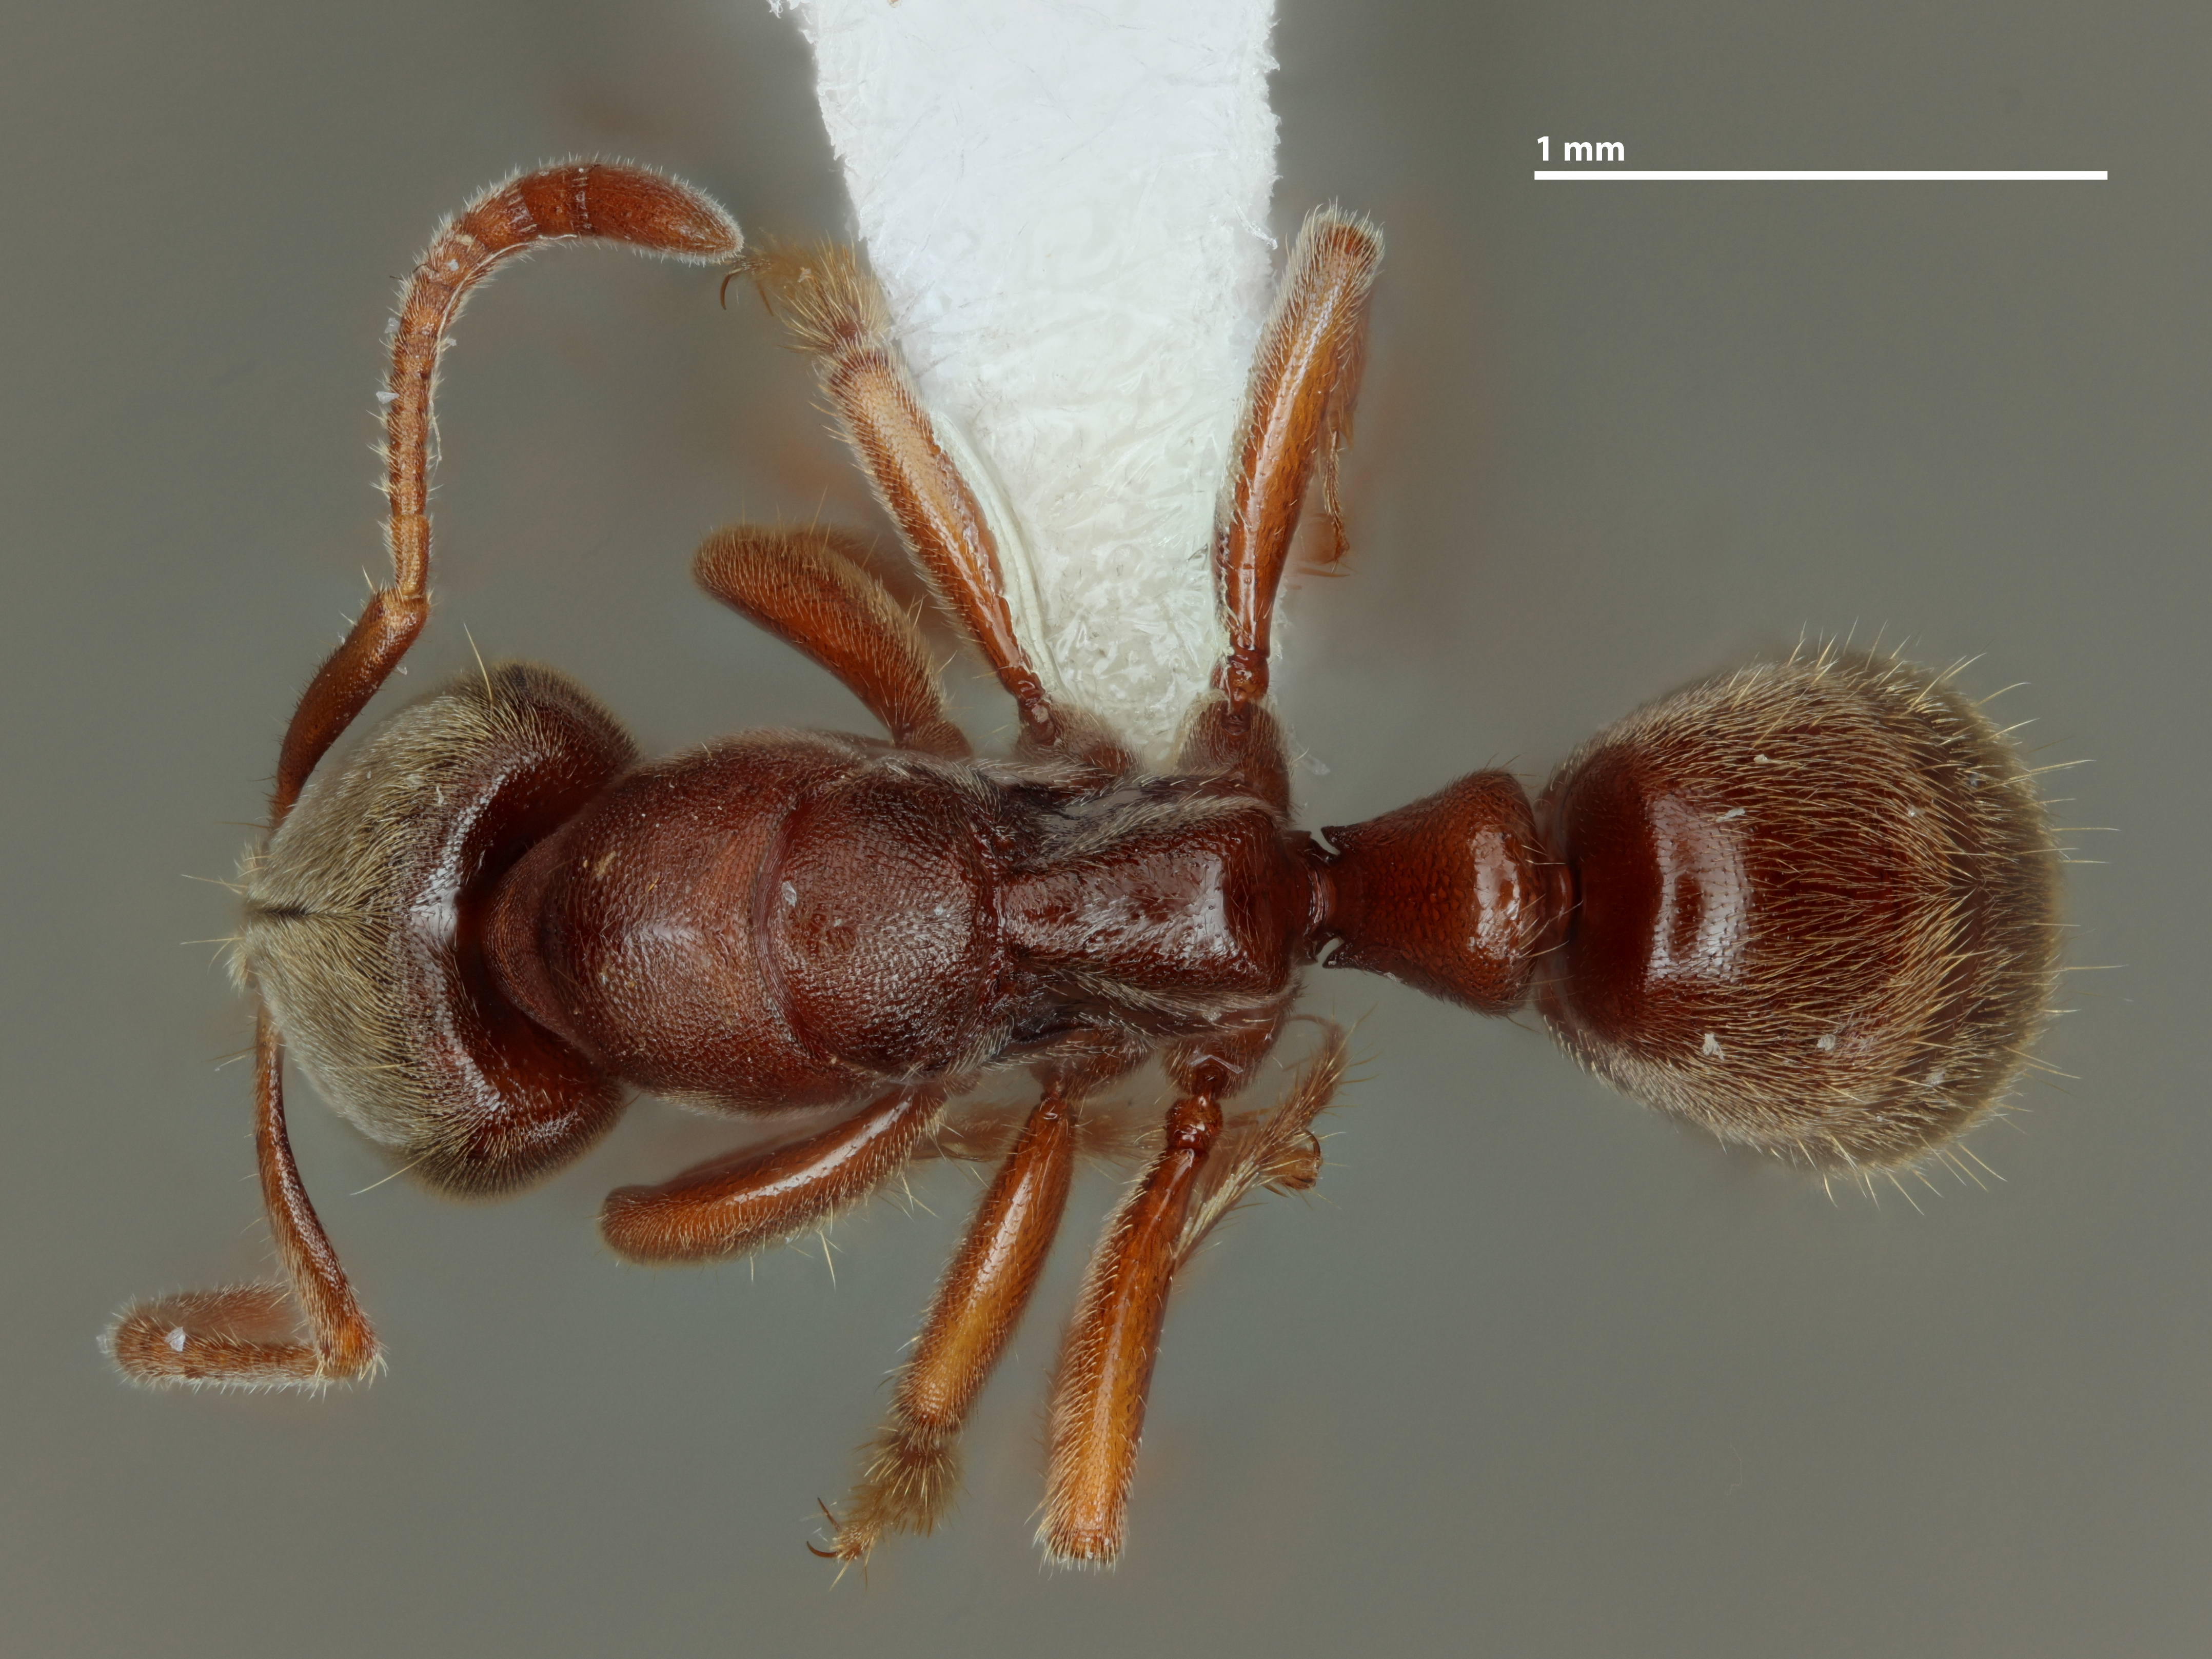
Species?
Cryptopone gilvagrande
